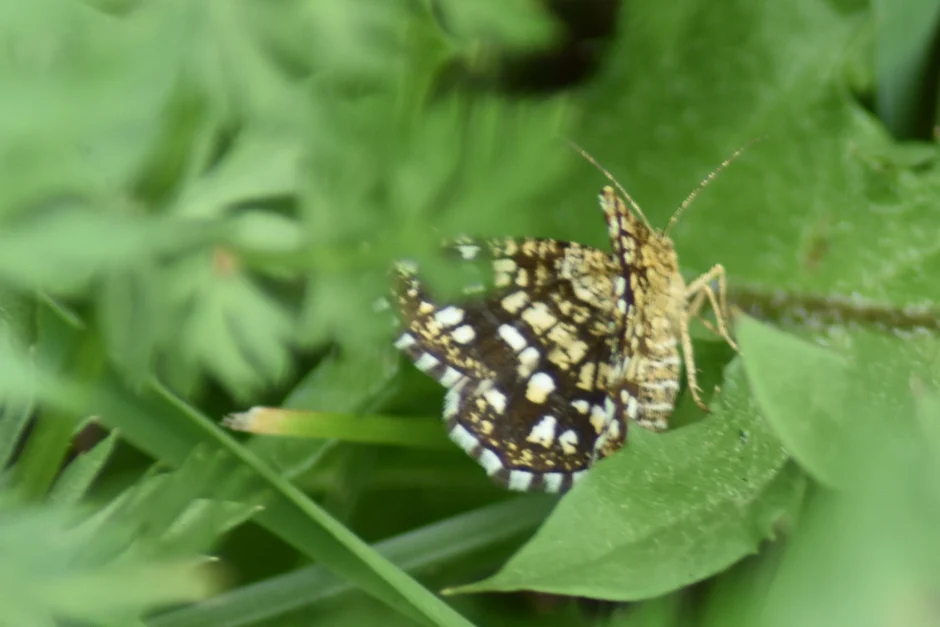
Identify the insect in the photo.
Chiasmia clathrata
